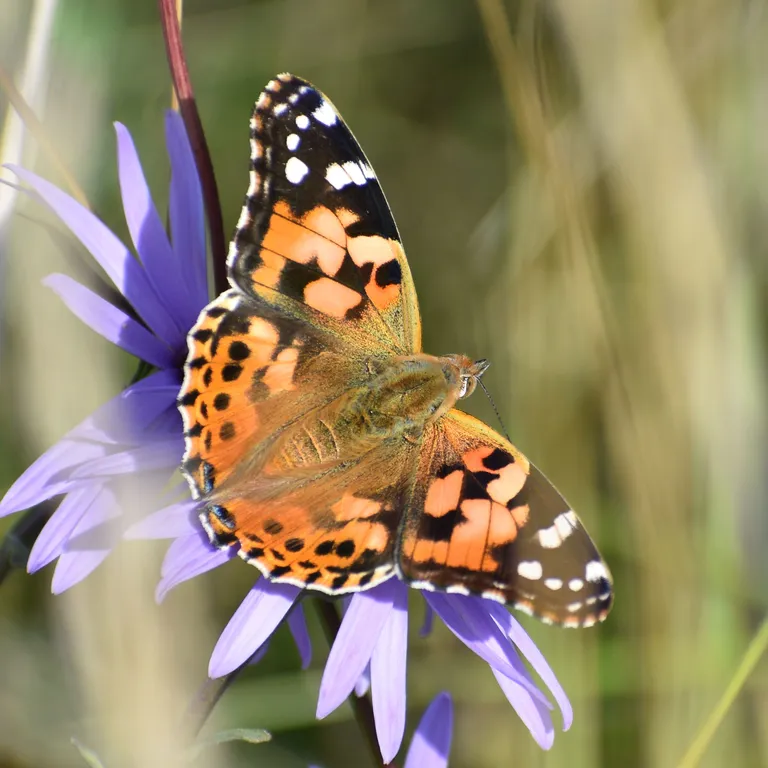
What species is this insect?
Vanessa cardui
